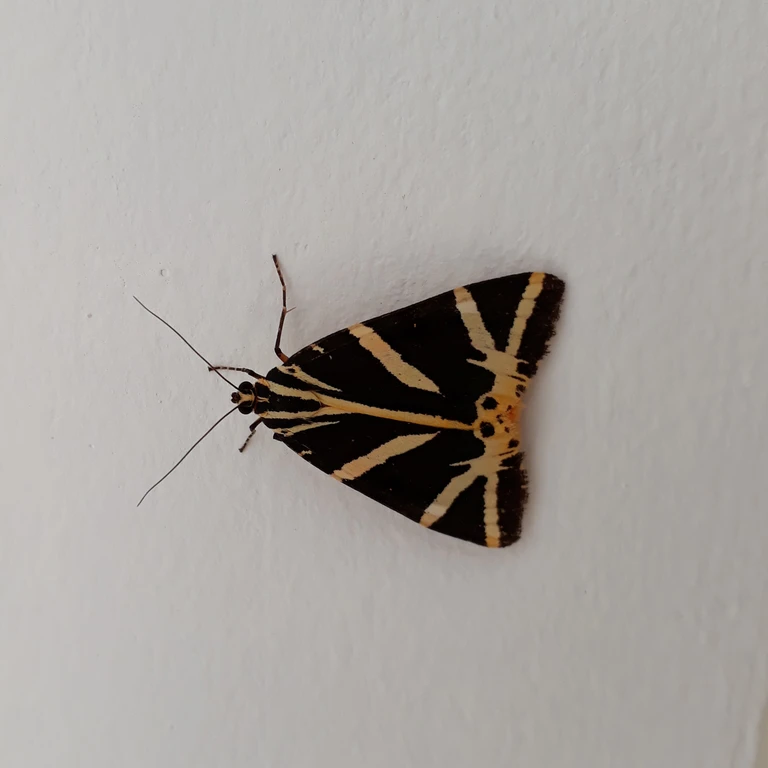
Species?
Euplagia quadripunctaria
